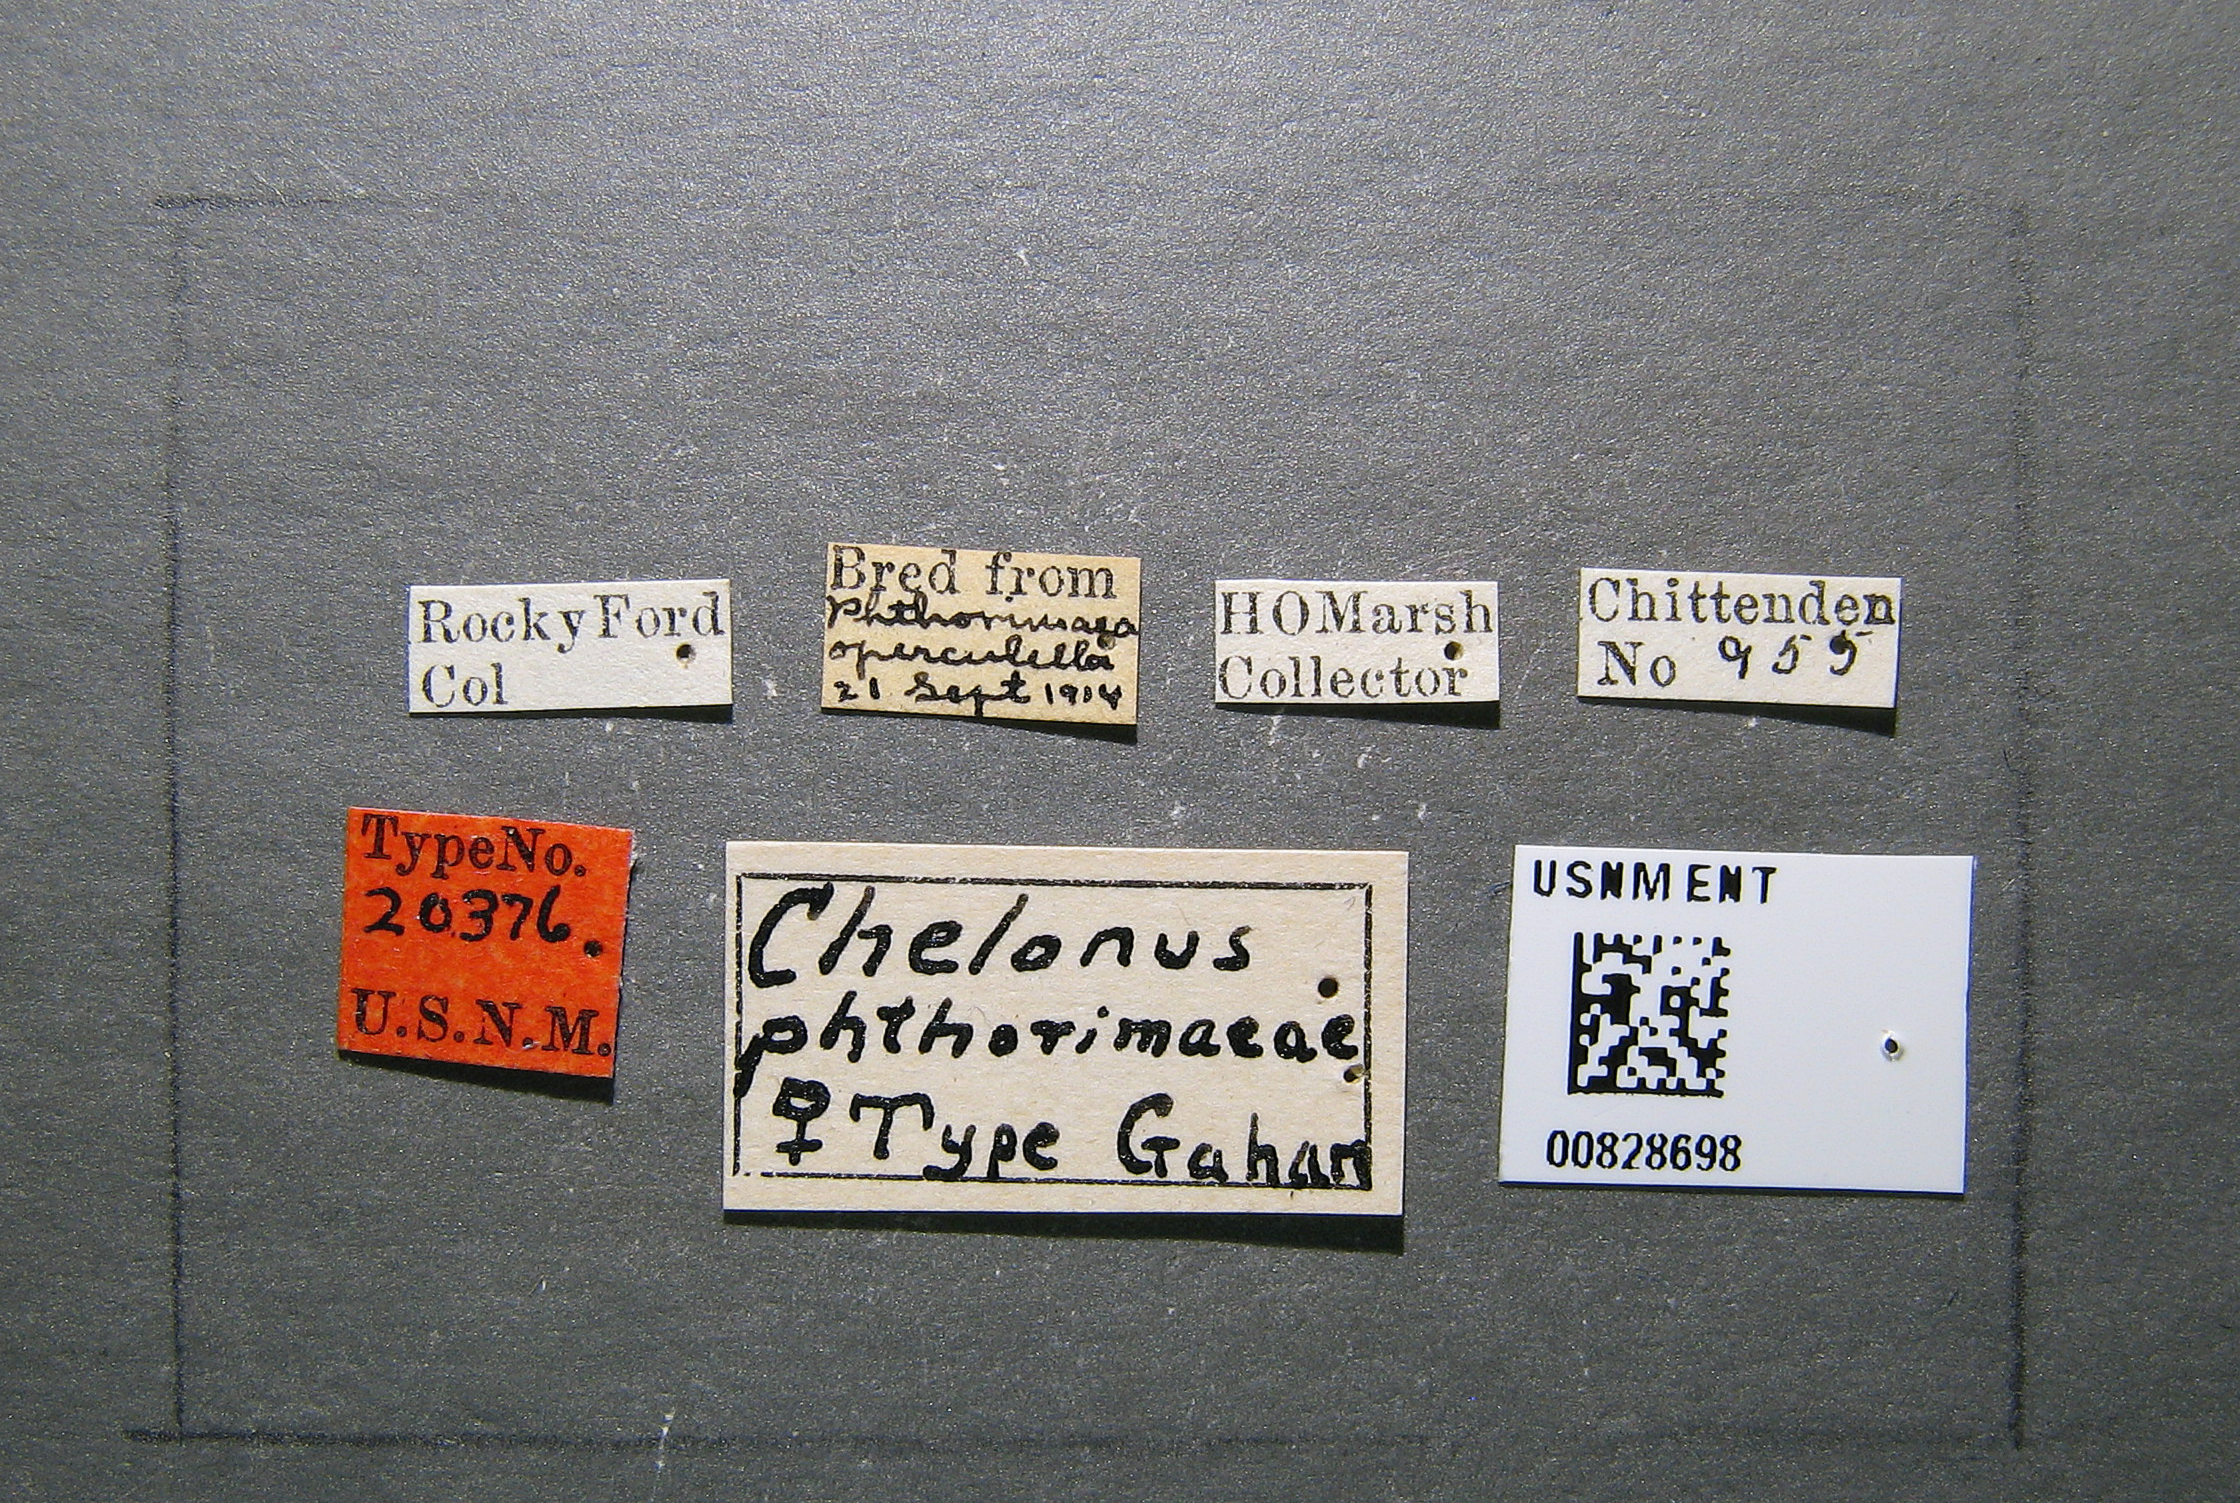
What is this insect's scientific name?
Chelonus phthorimaeae
